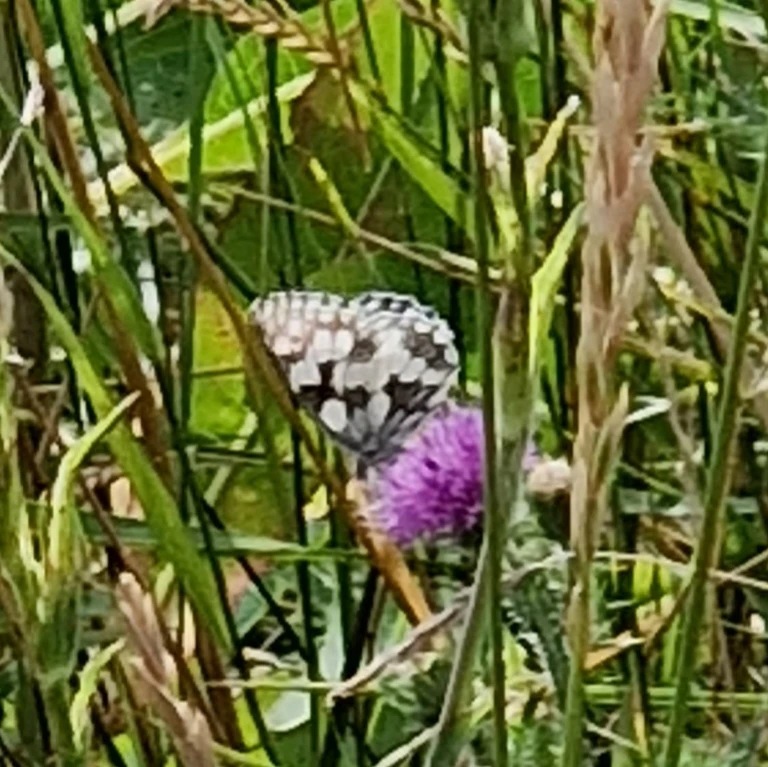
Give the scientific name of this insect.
Melanargia galathea
